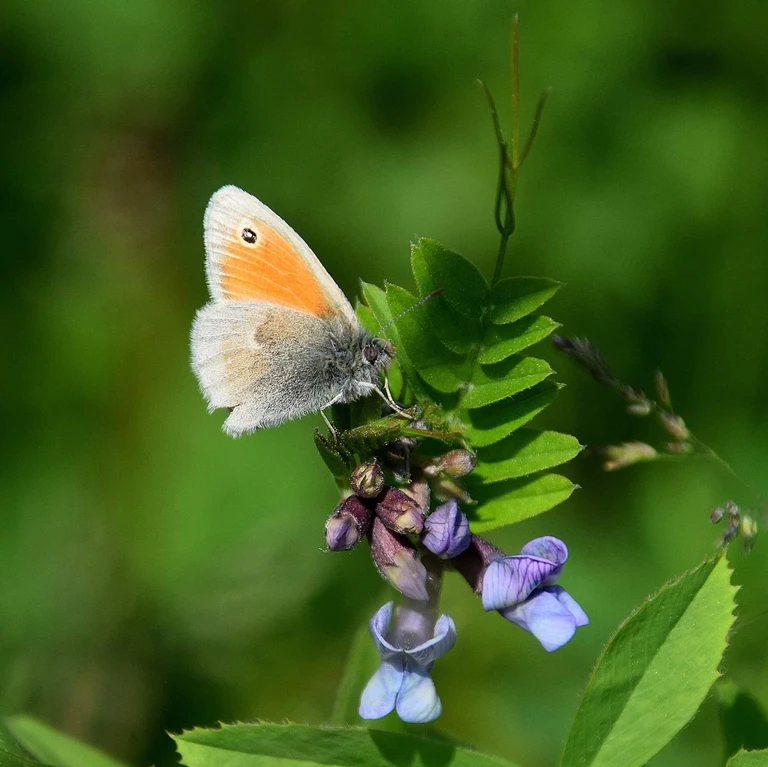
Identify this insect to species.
Coenonympha pamphilus
